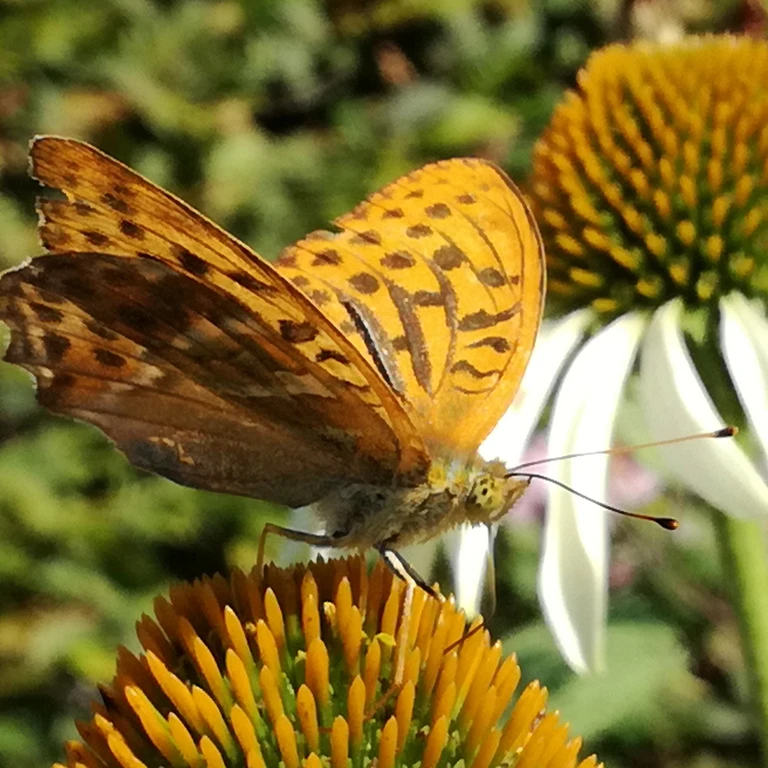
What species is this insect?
Argynnis paphia
